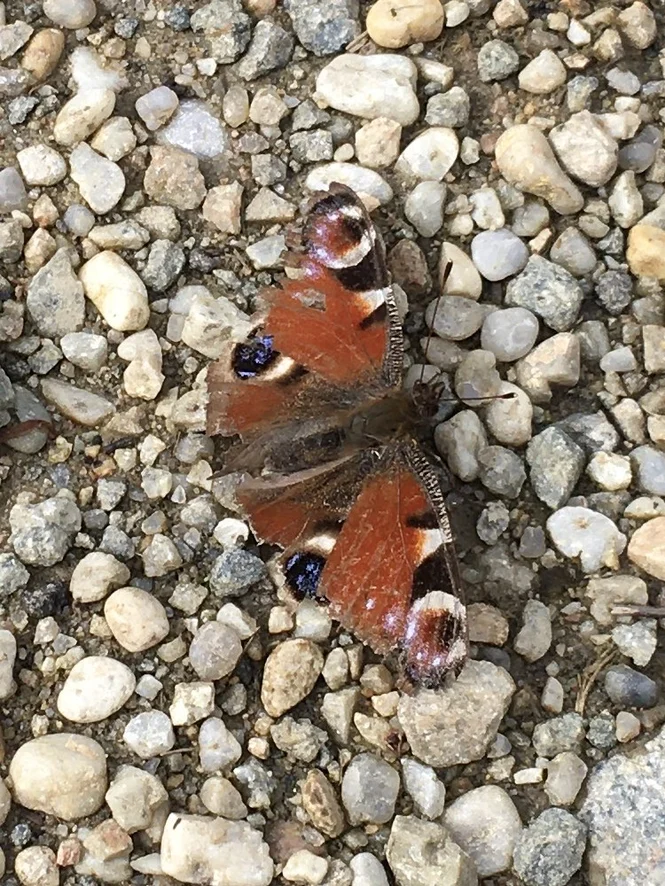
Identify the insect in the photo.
Aglais io
